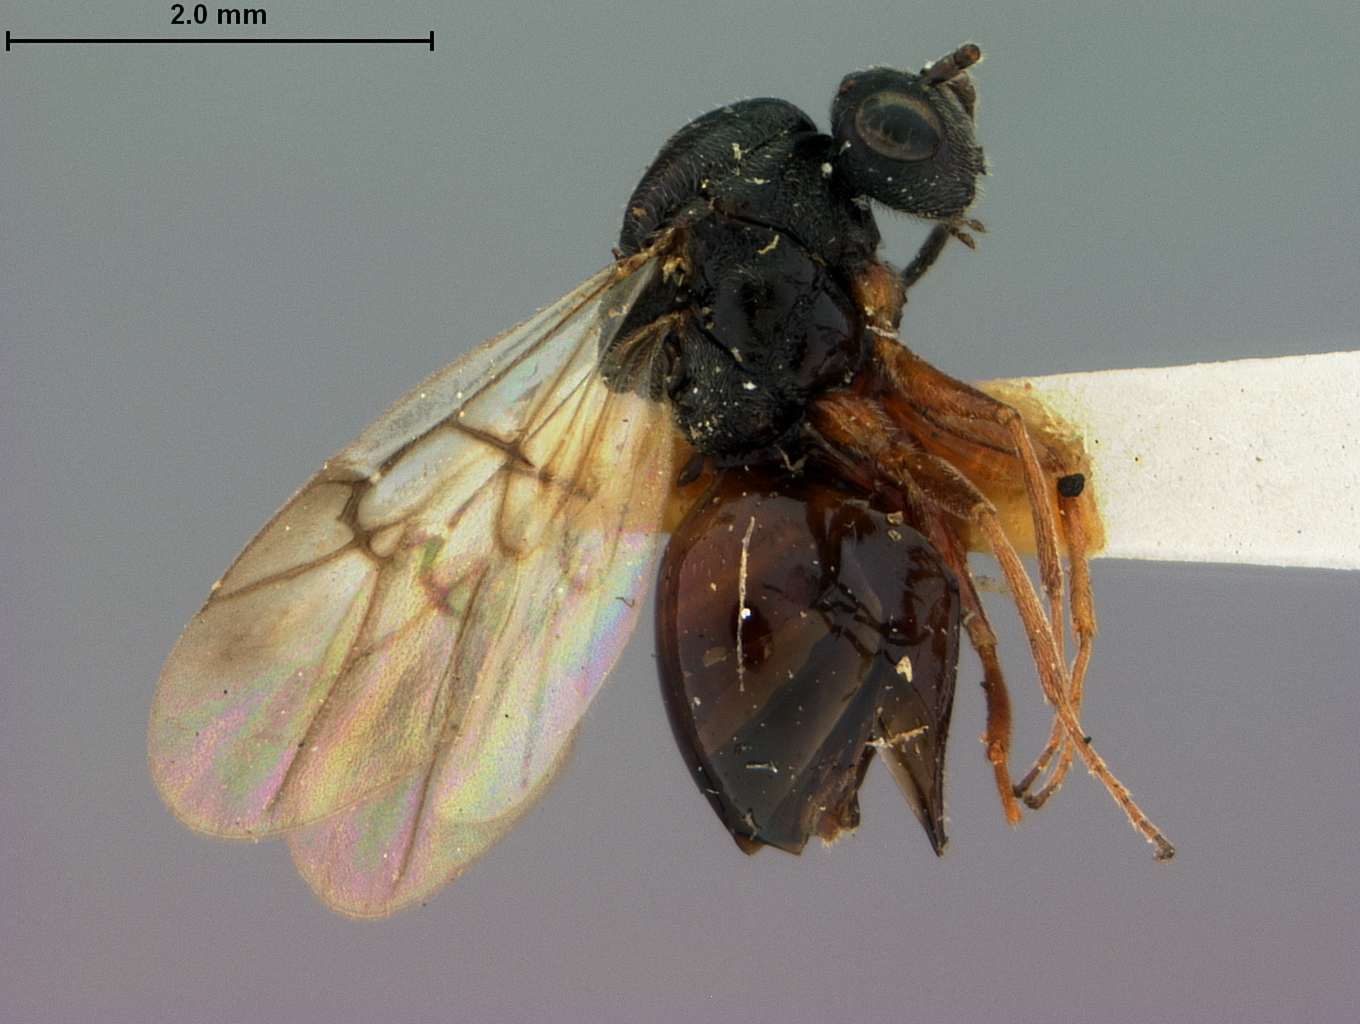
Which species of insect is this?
Rhodites polita
